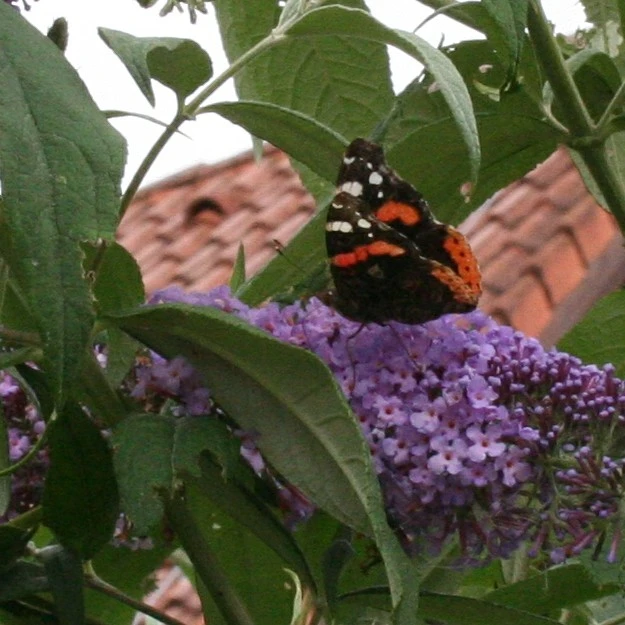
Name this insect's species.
Vanessa atalanta
